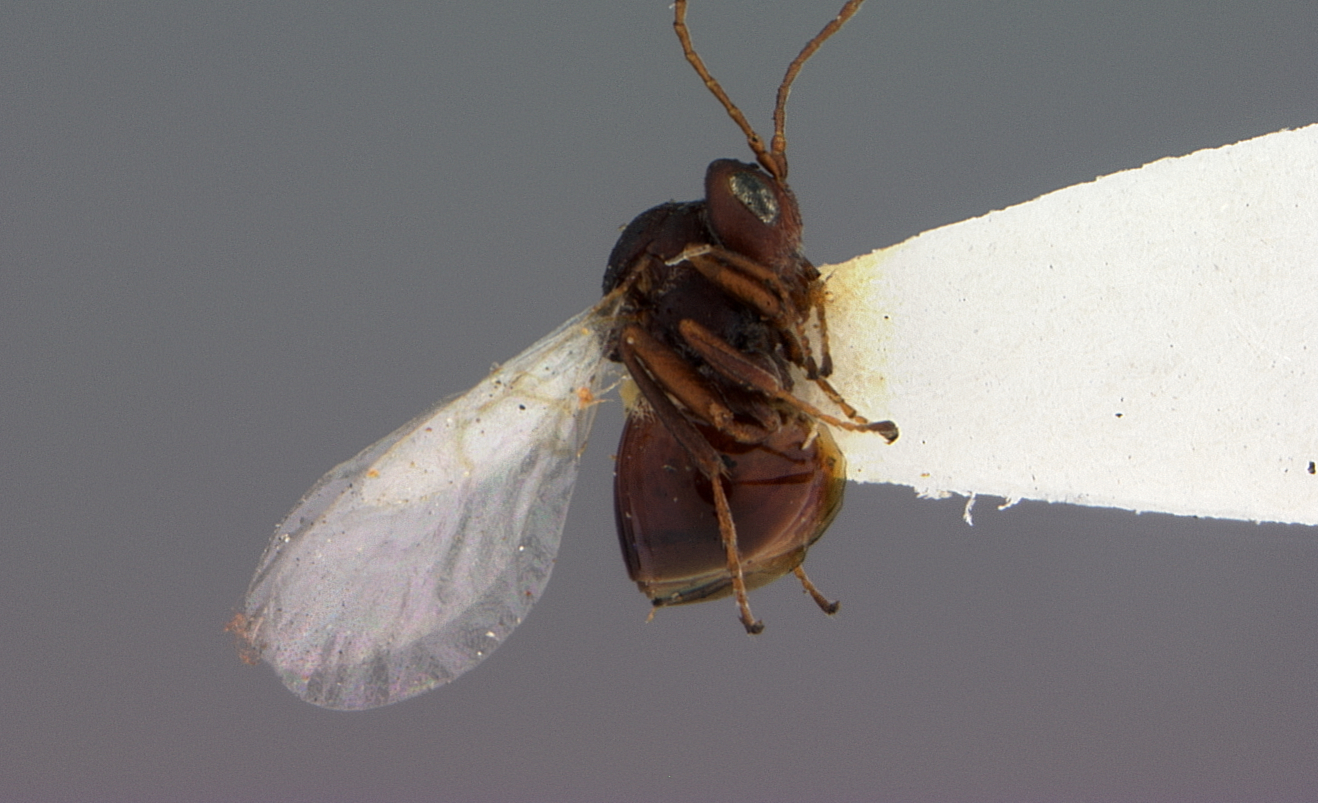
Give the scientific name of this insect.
Callirhytis cryptica
